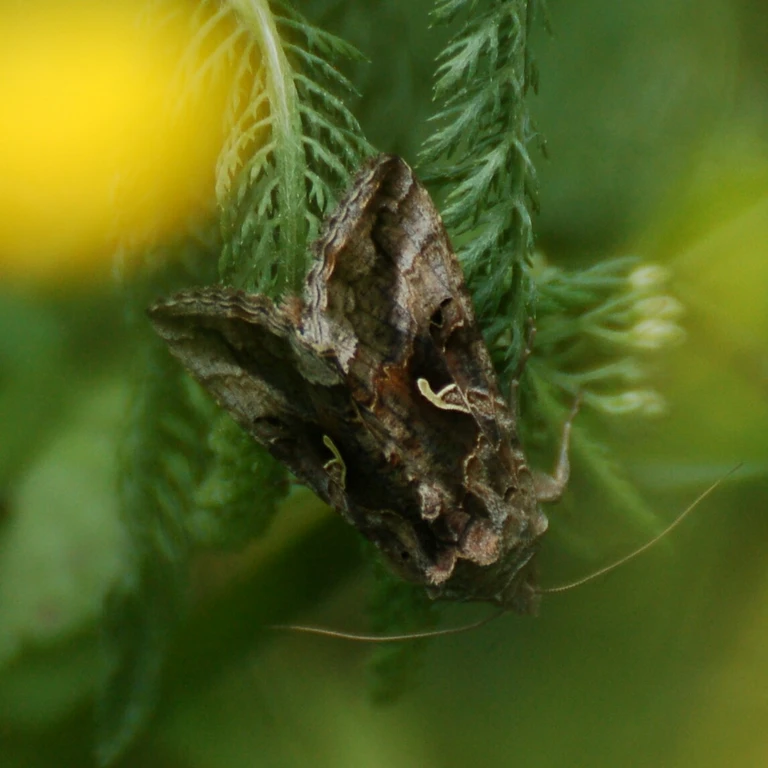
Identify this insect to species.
Autographa gamma
